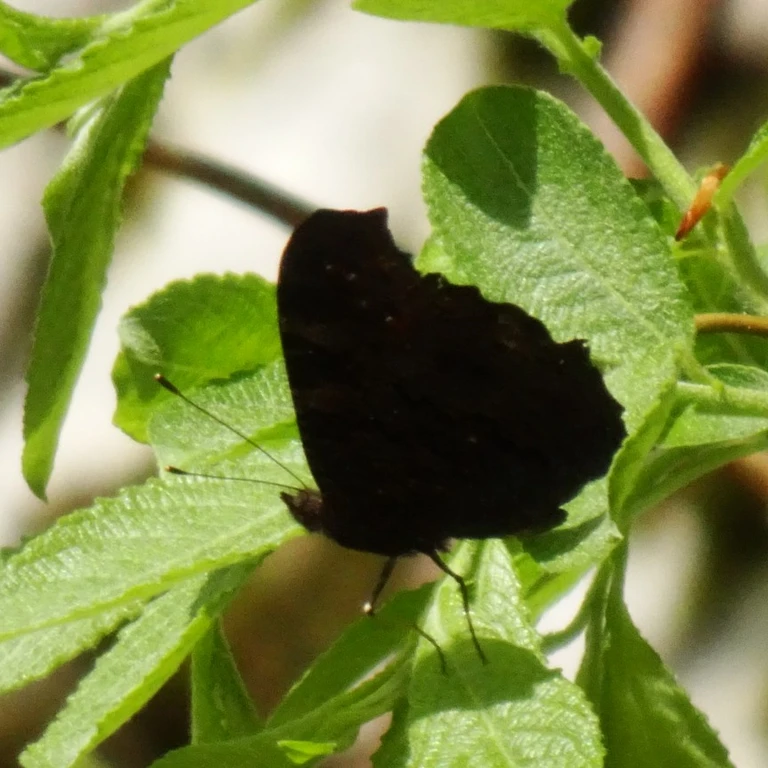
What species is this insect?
Aglais io
